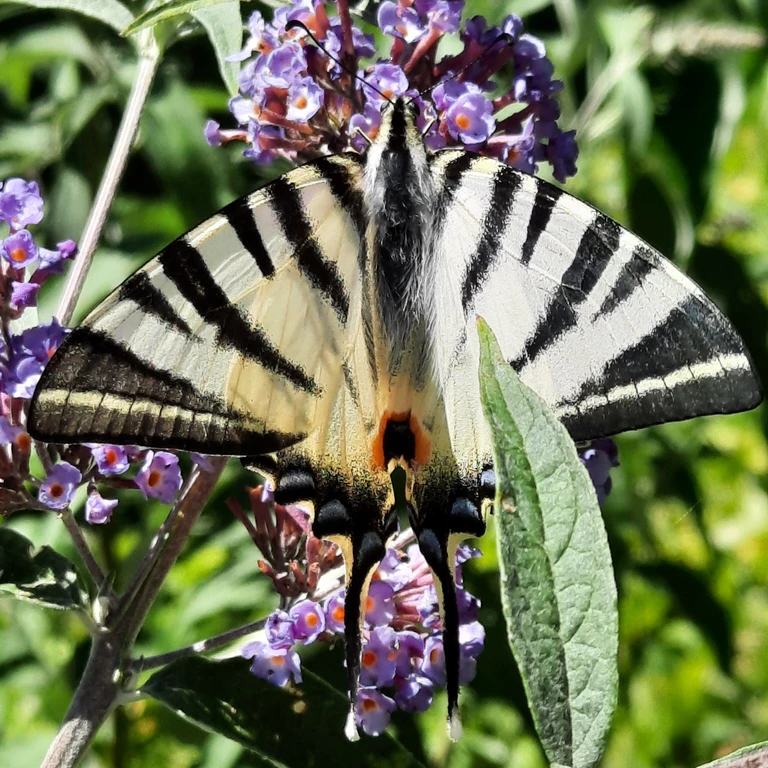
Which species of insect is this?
Iphiclides podalirius
